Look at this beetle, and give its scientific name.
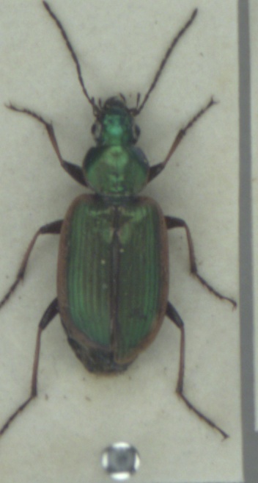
Agonum marginatum
